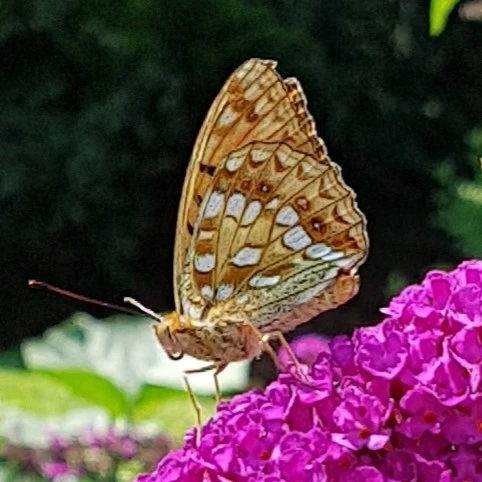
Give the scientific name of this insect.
Fabriciana adippe
